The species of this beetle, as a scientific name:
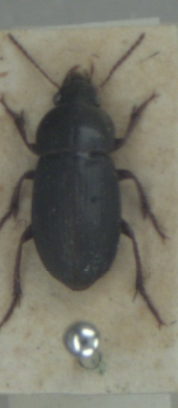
Harpalus anxius
